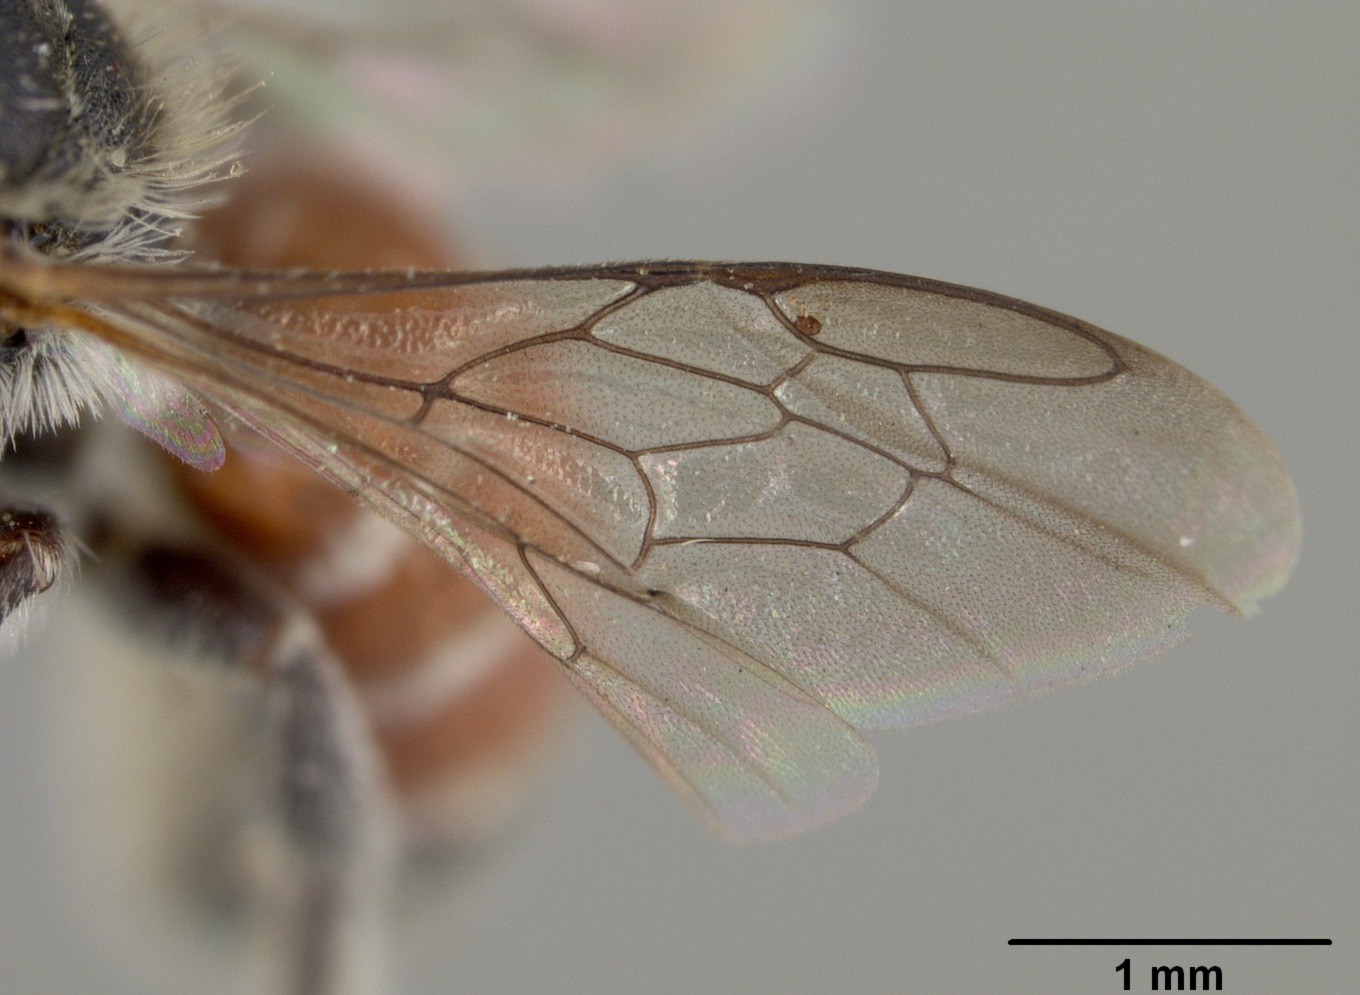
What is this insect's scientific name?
Hoplitina hesperia
